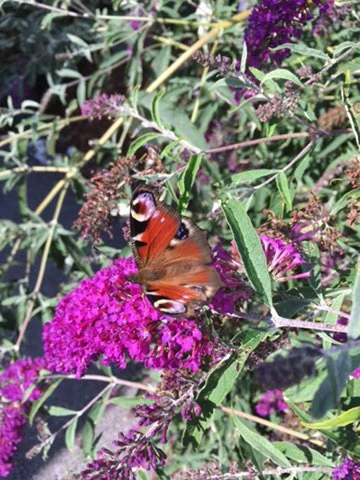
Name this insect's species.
Aglais io
